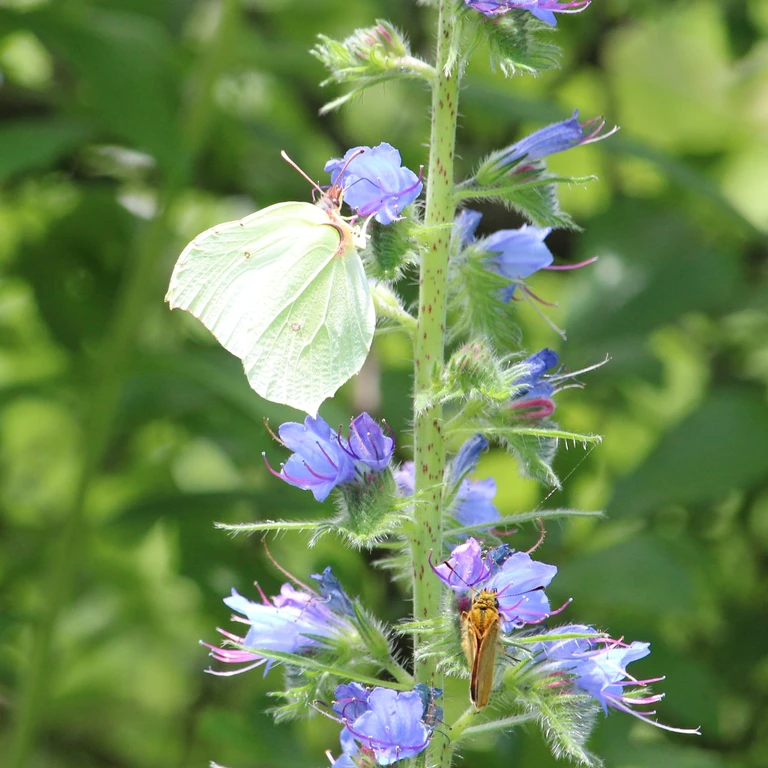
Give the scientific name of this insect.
Gonepteryx rhamni
